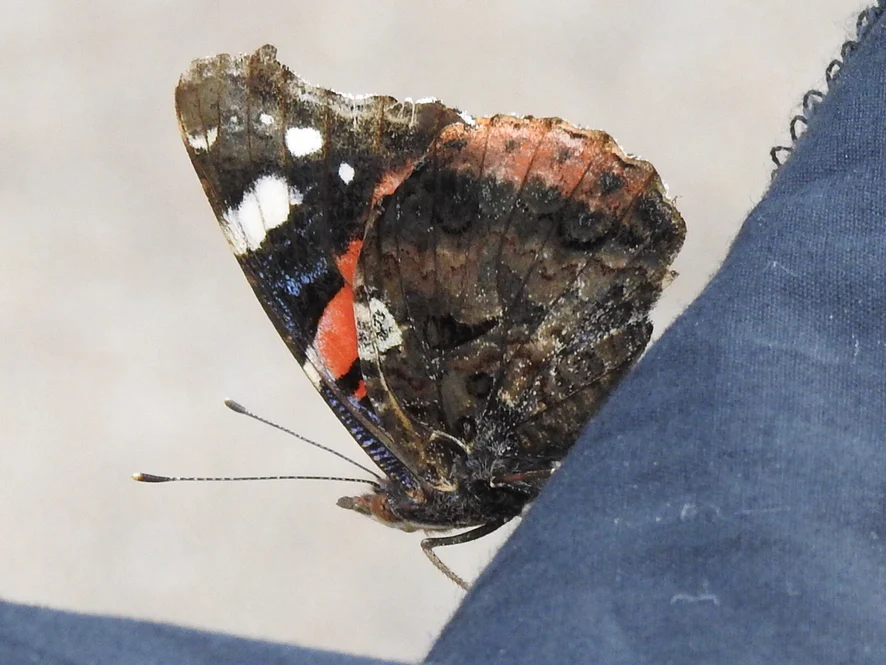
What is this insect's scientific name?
Vanessa atalanta
